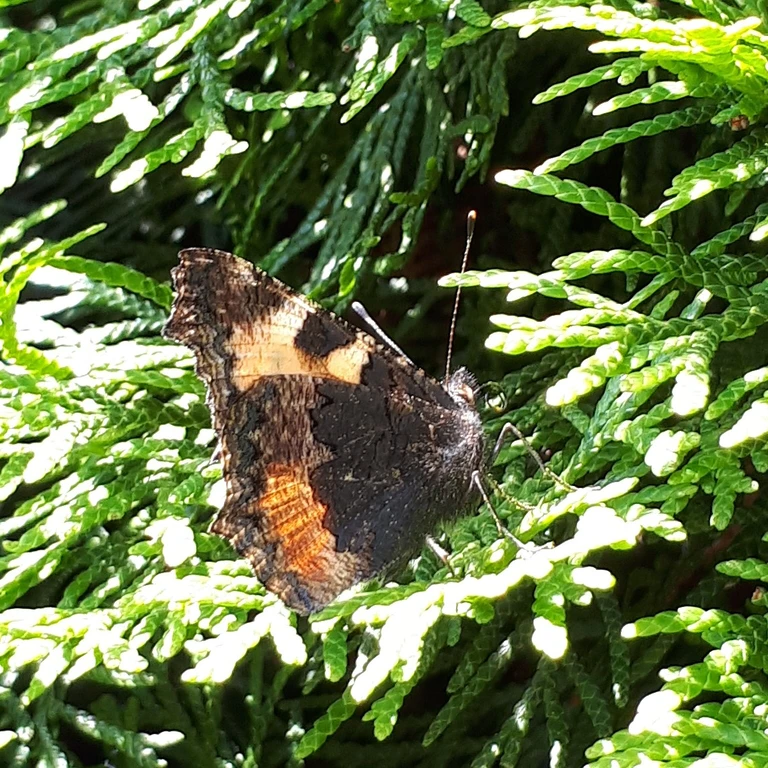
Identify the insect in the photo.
Aglais urticae
